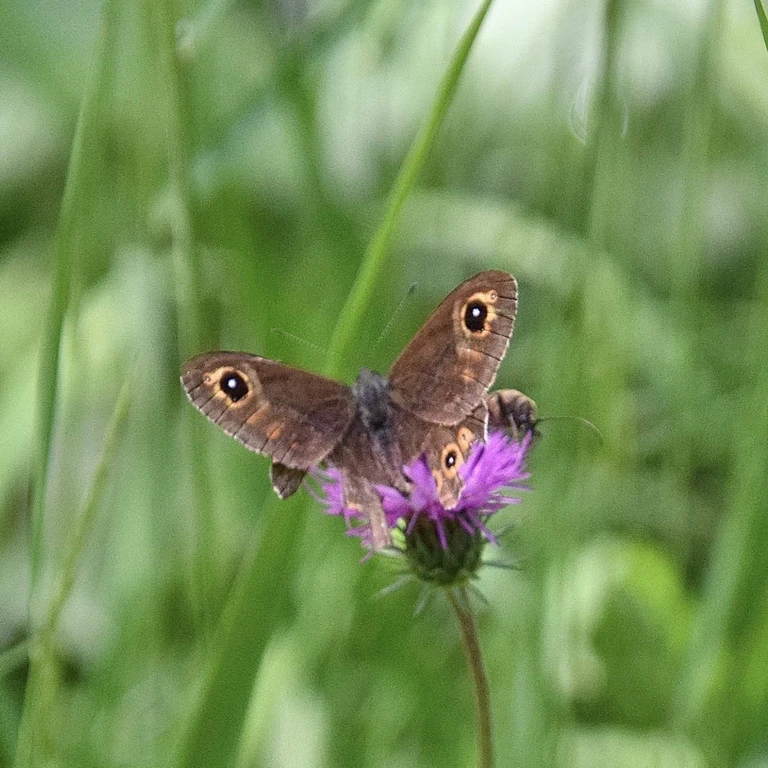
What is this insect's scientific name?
Lasiommata maera (also Pararge maera)
